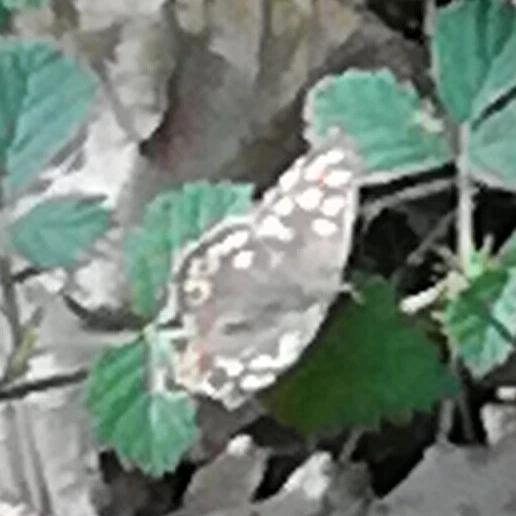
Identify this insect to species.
Pararge aegeria
